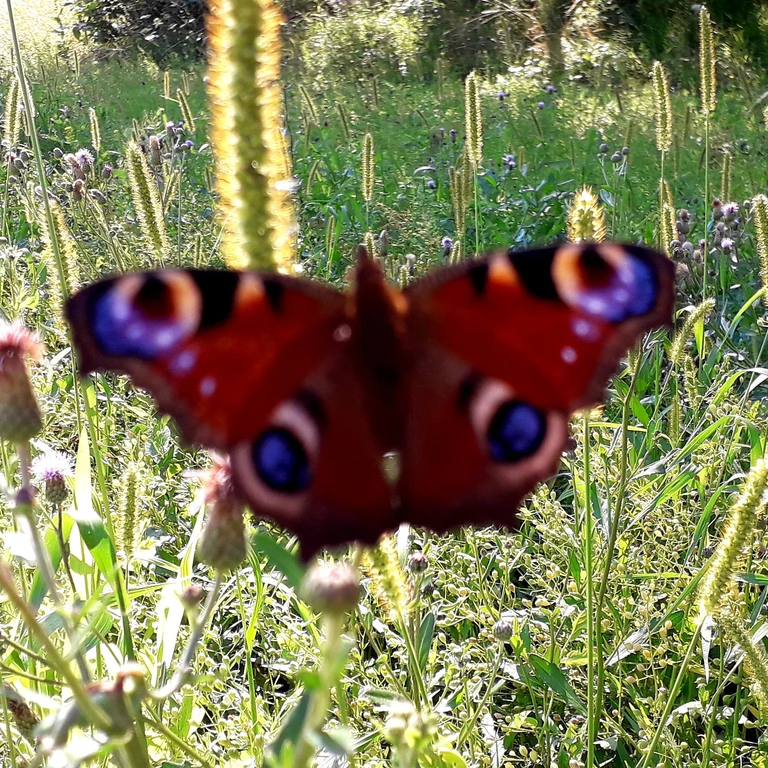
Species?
Aglais io
